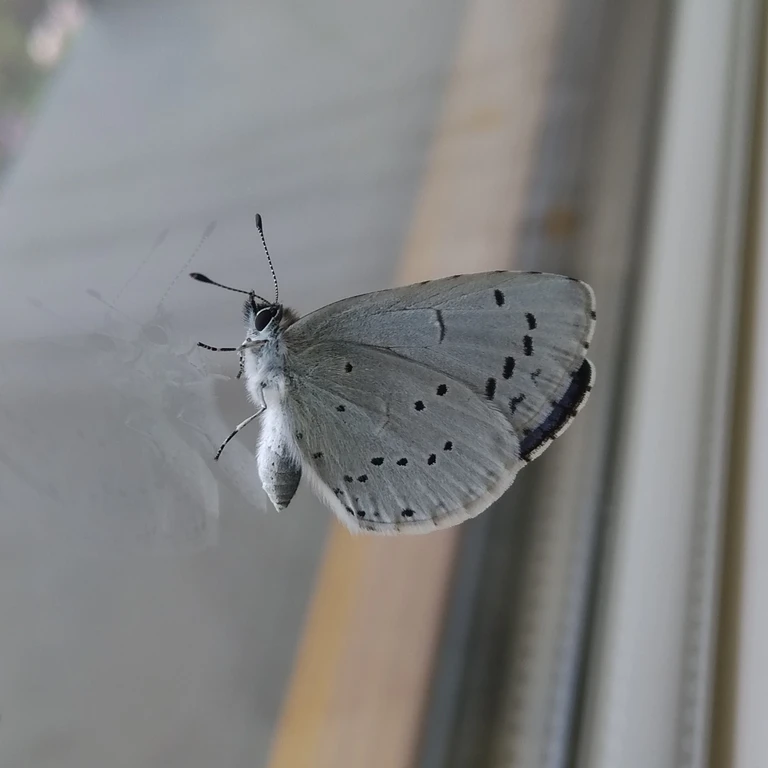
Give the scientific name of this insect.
Celastrina argiolus
